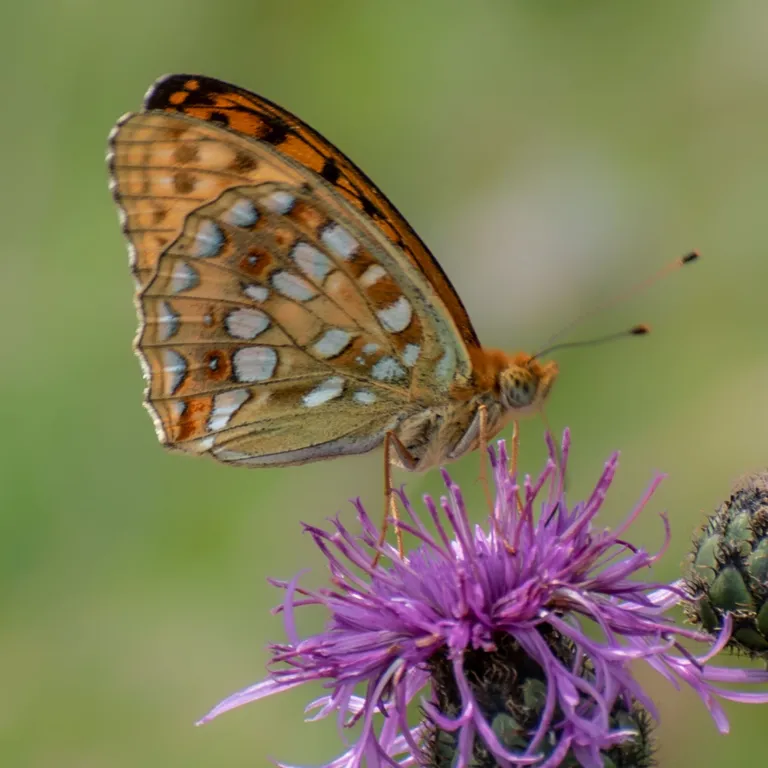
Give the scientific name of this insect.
Fabriciana adippe
